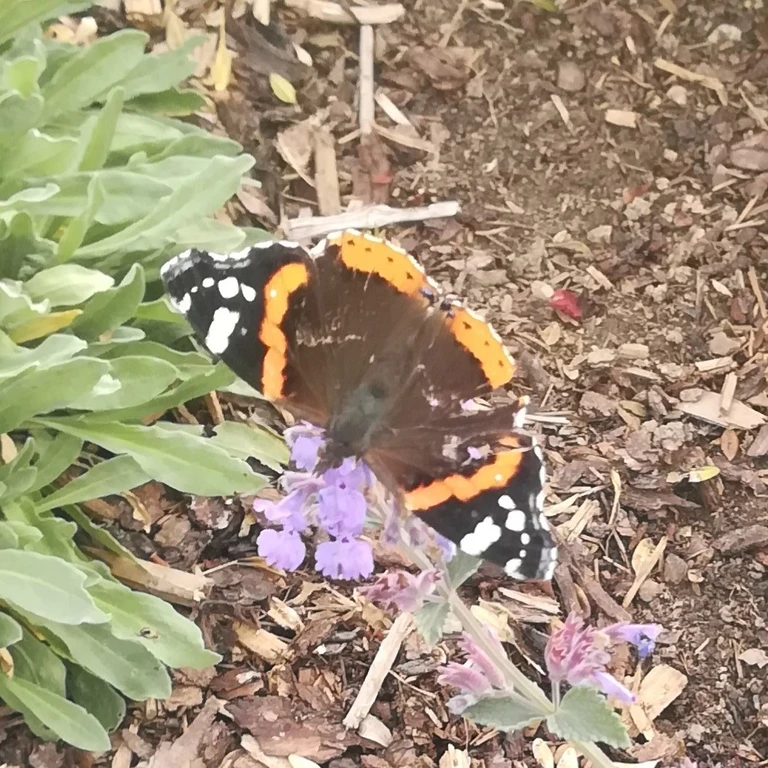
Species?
Vanessa atalanta
